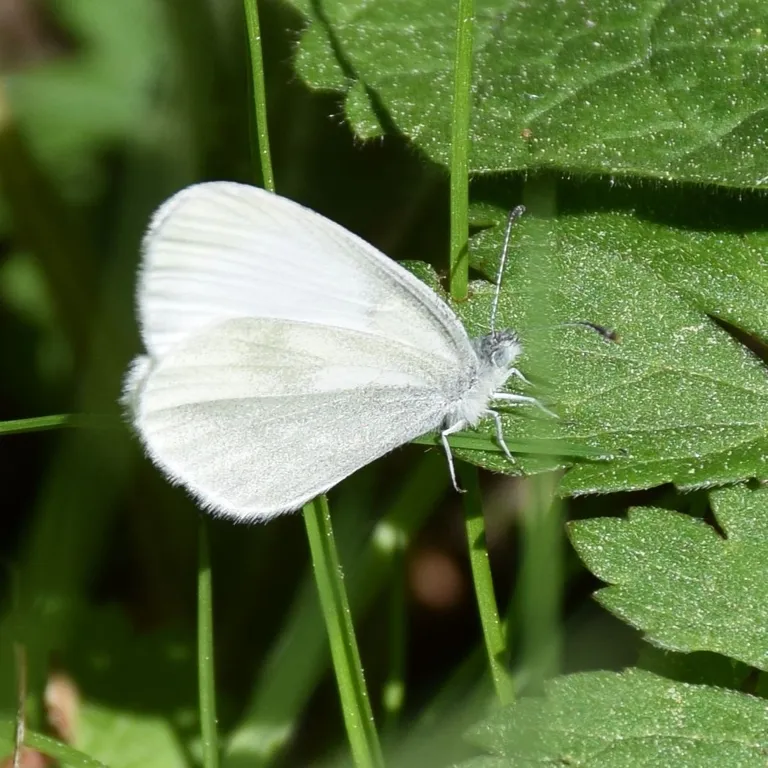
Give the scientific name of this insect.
Leptidea sinapis/juvernica
